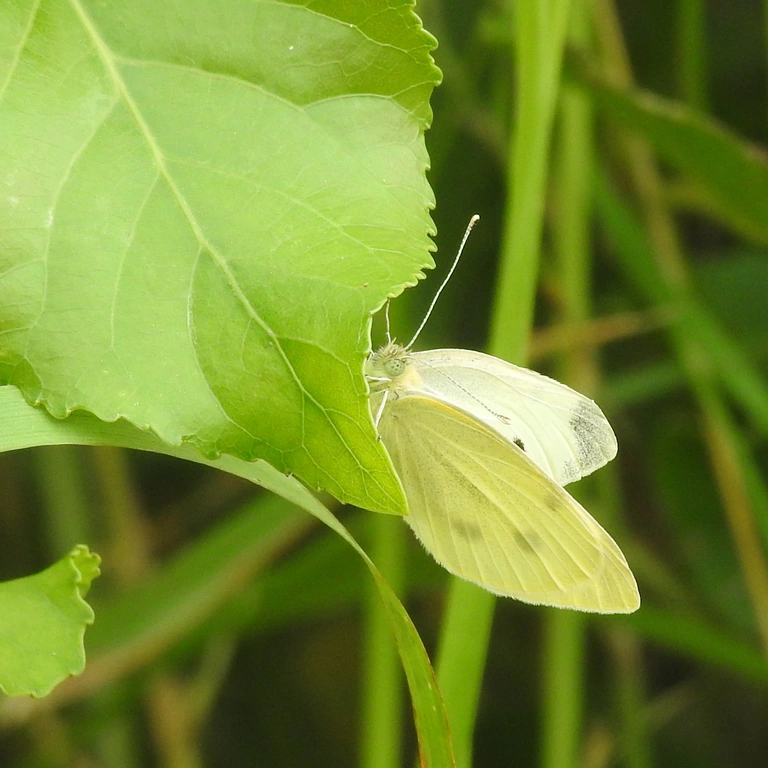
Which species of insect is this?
Pieris rapae
